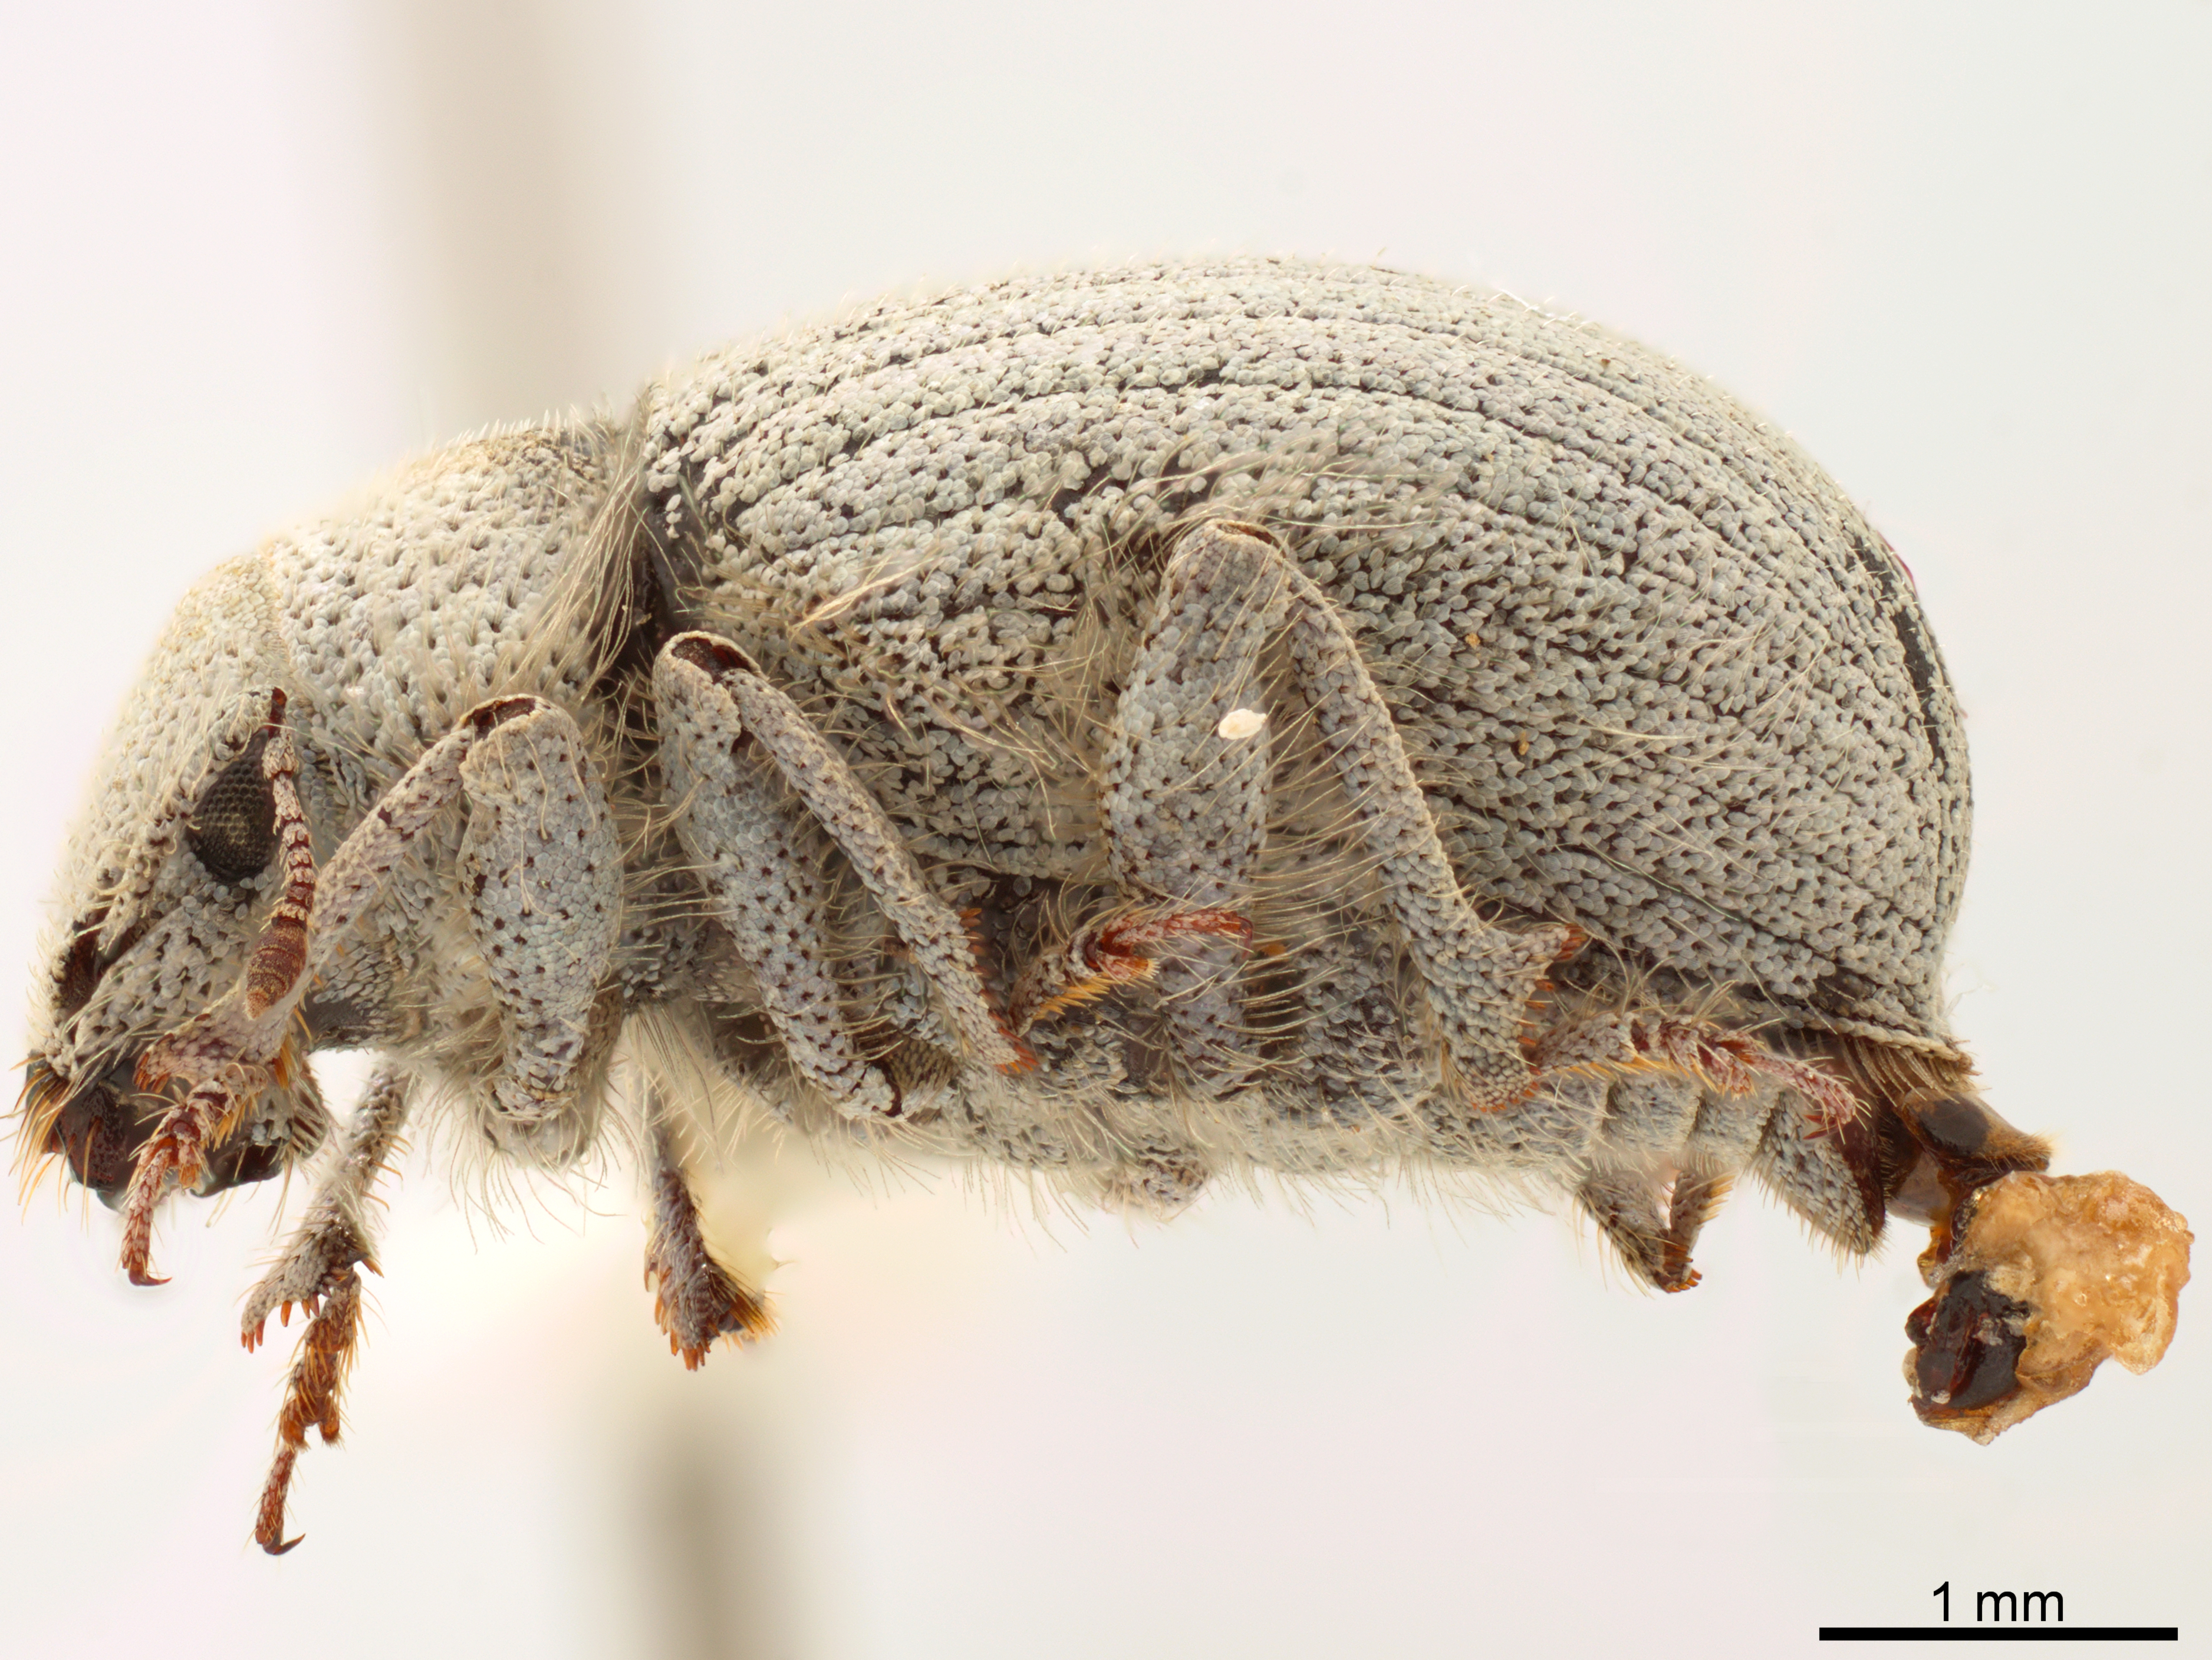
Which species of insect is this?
Eucilinus aridus
